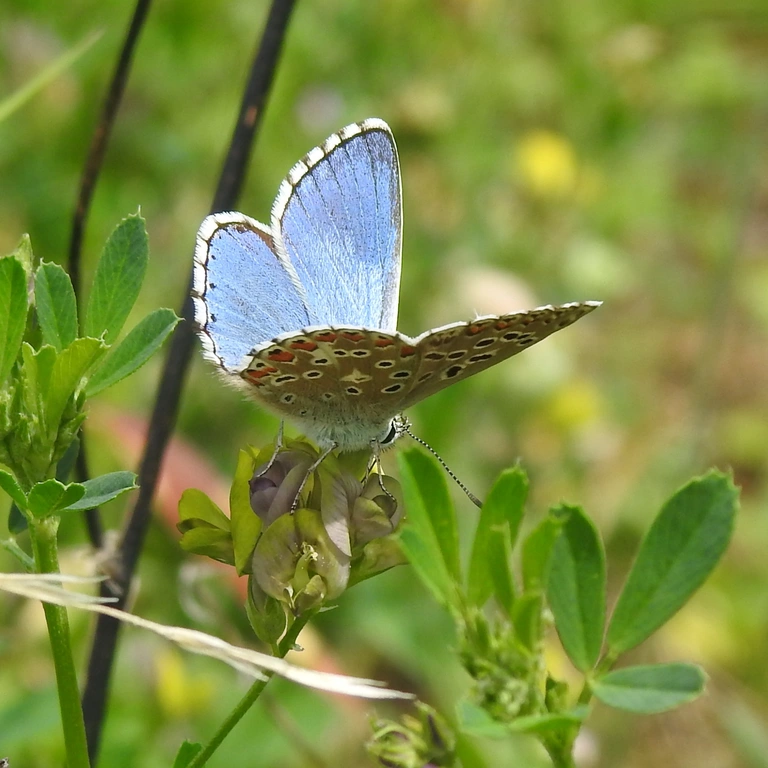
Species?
Lysandra bellargus
